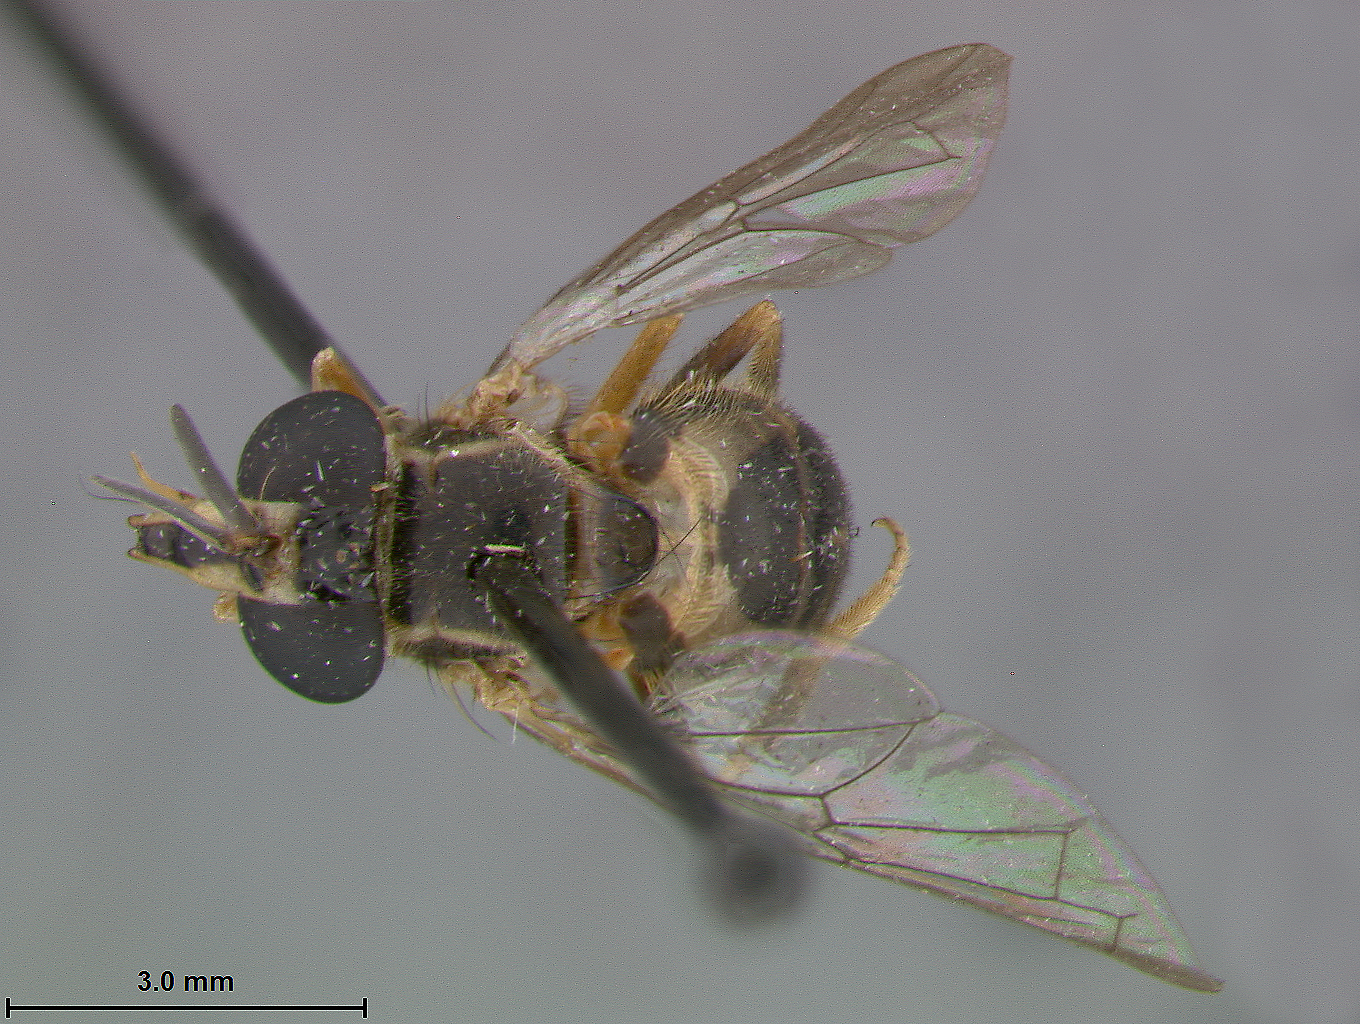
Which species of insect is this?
Graptomyza palmeri
